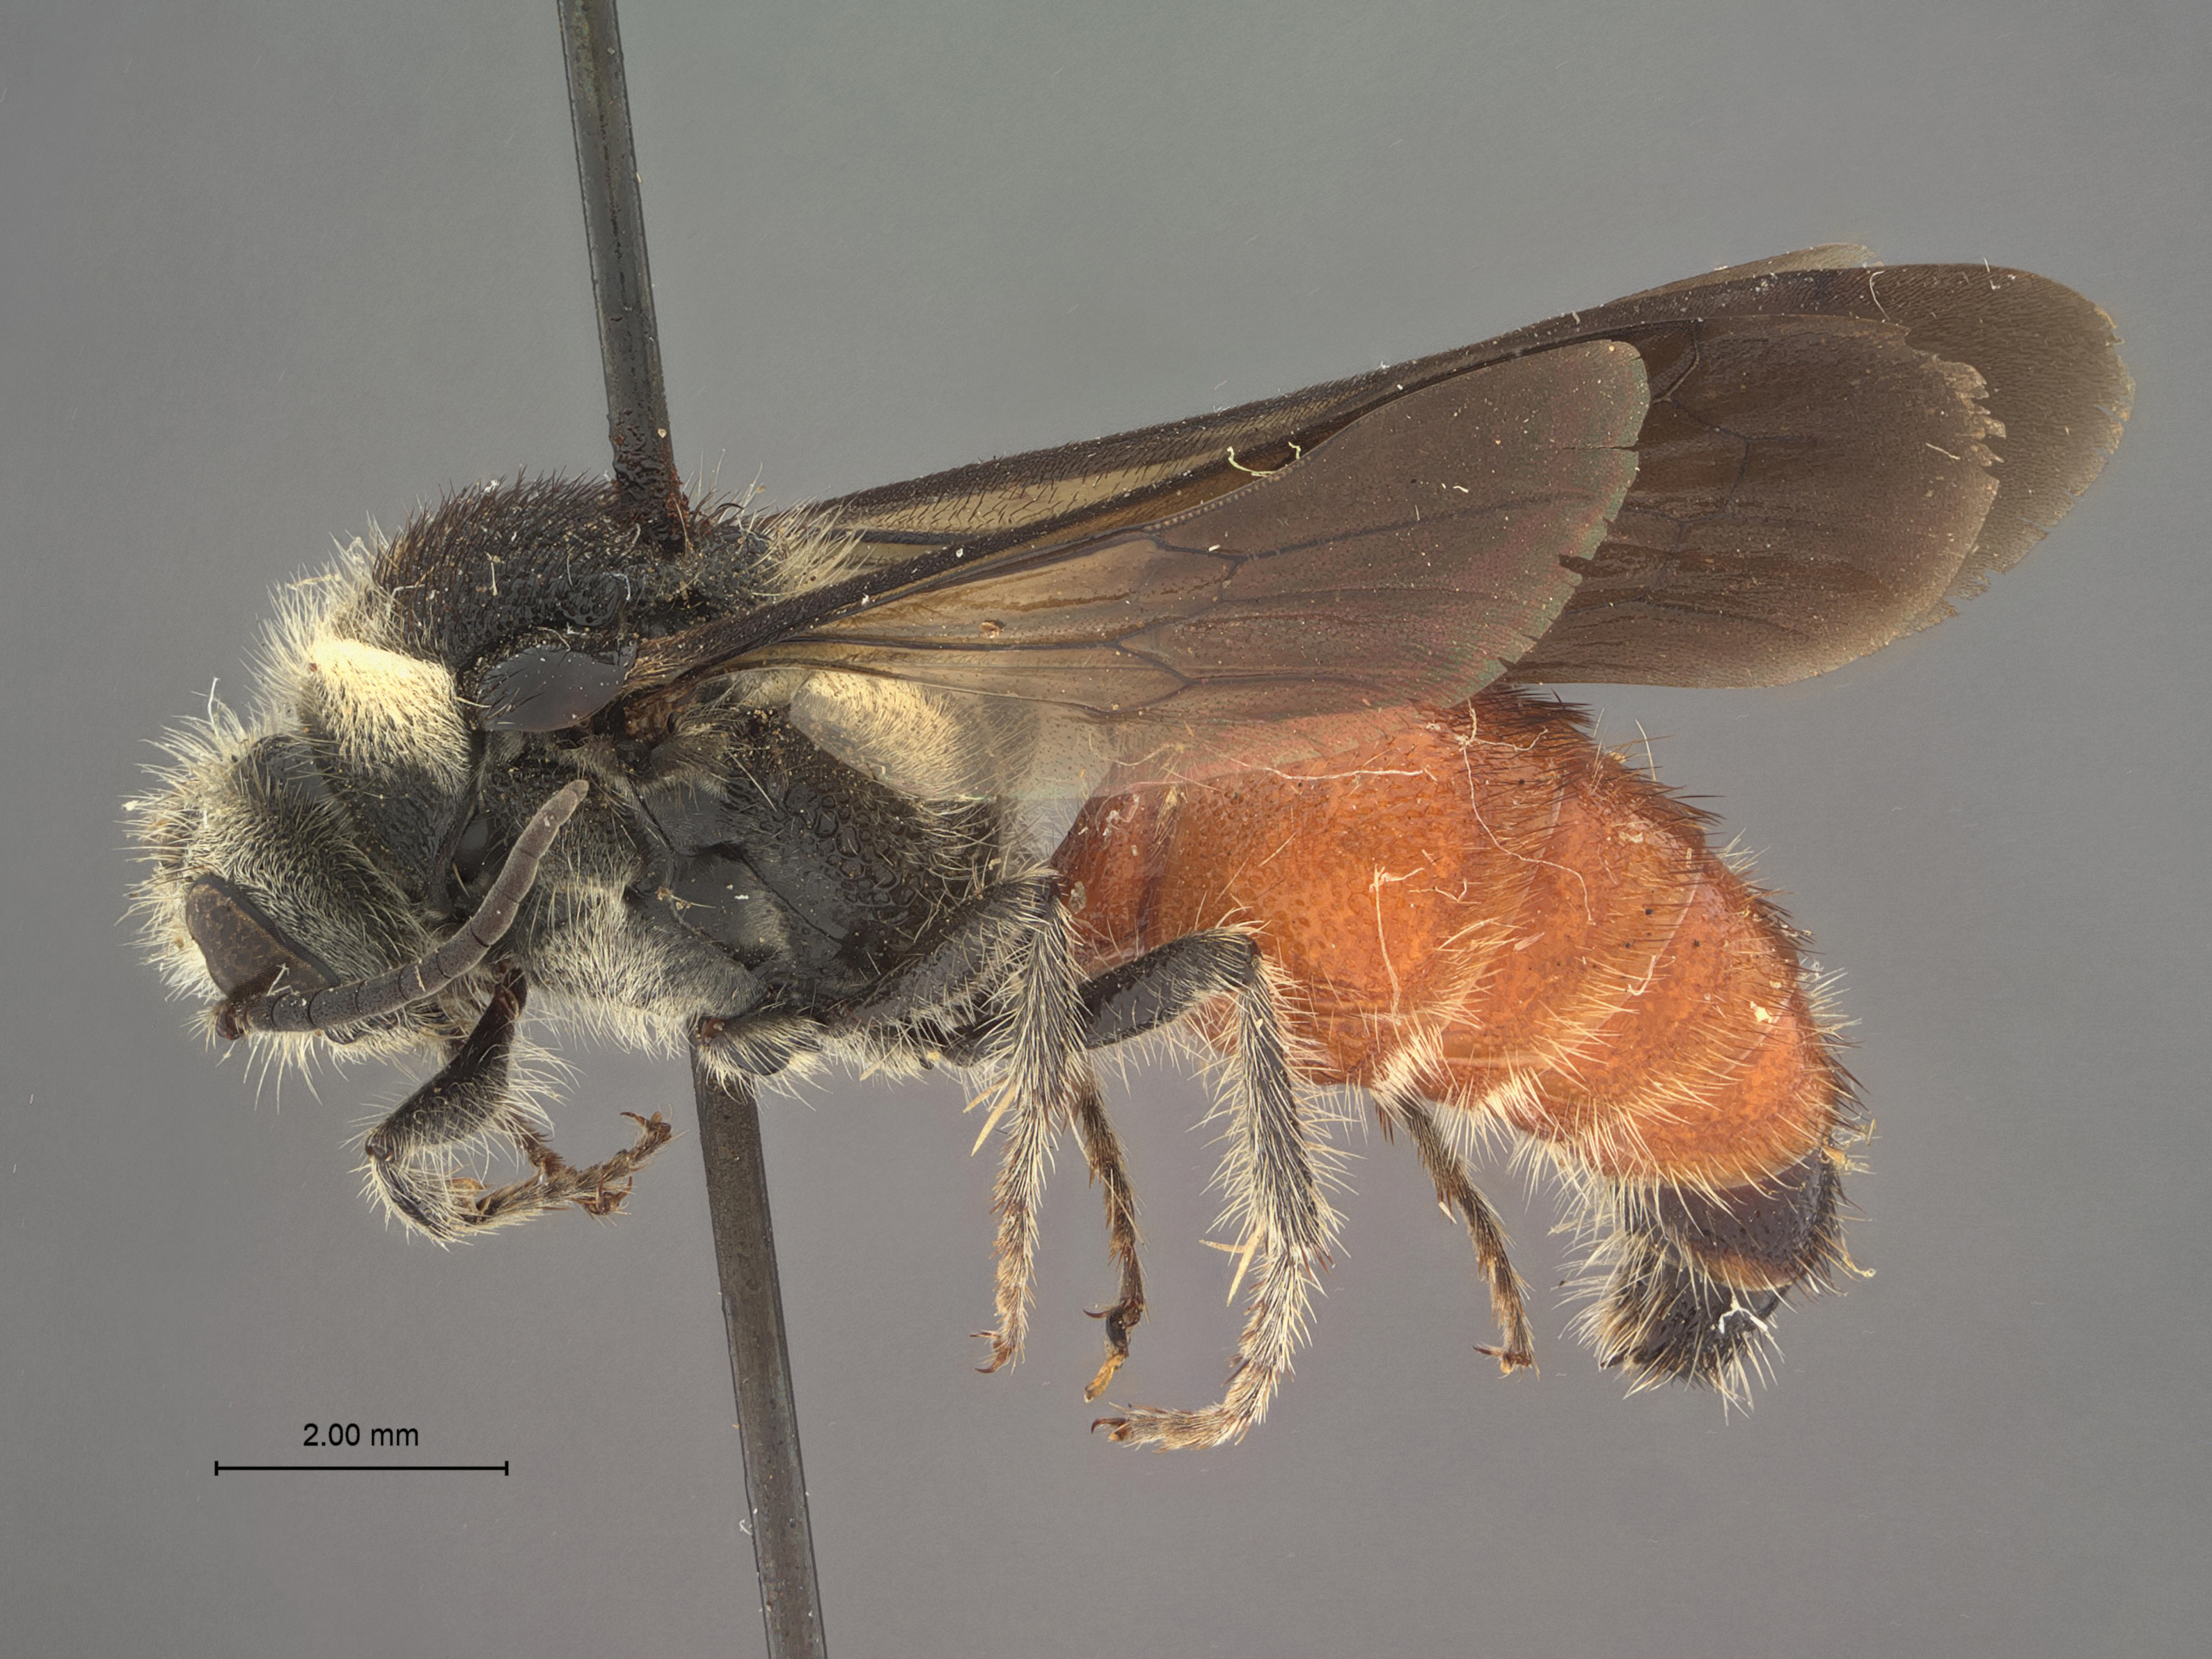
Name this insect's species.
Timulla hedone
